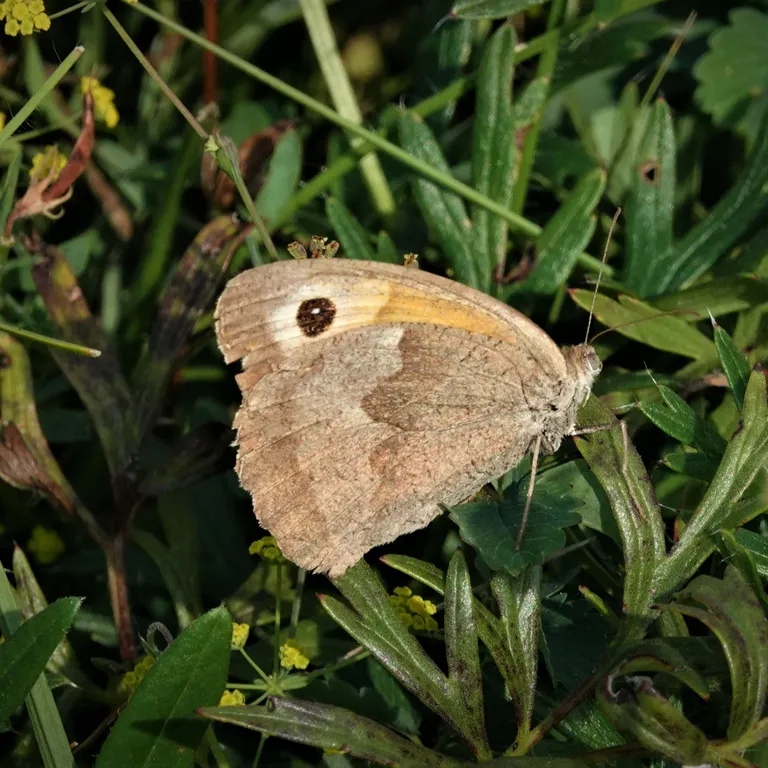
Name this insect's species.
Maniola jurtina
